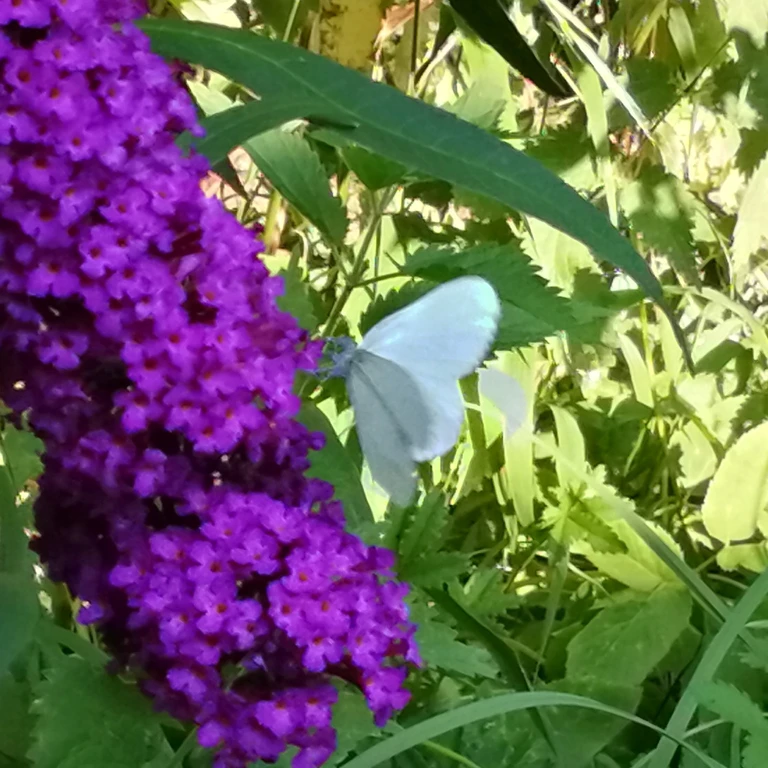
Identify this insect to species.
Leptidea sinapis/juvernica
